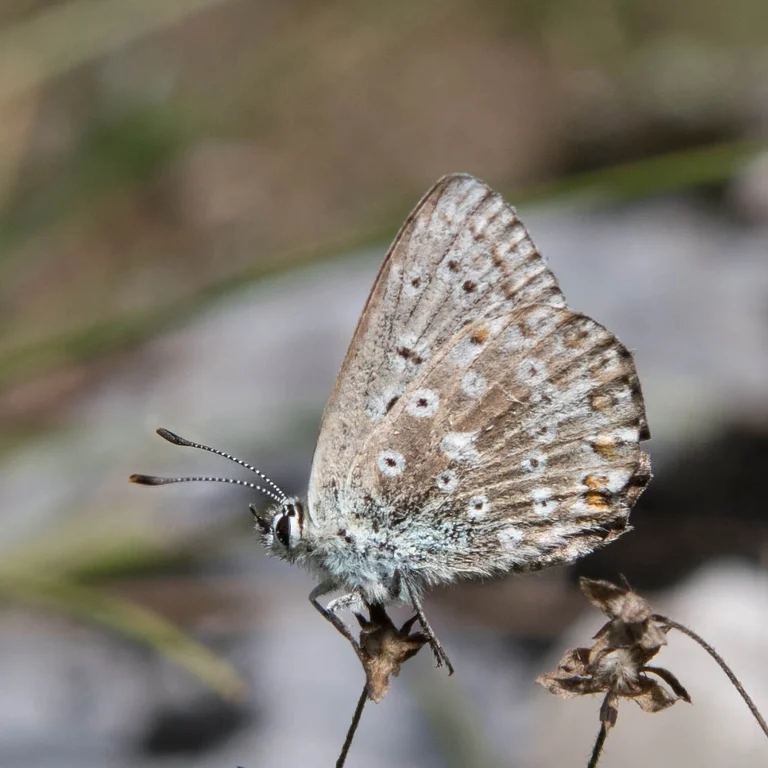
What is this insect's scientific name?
Lysandra coridon
